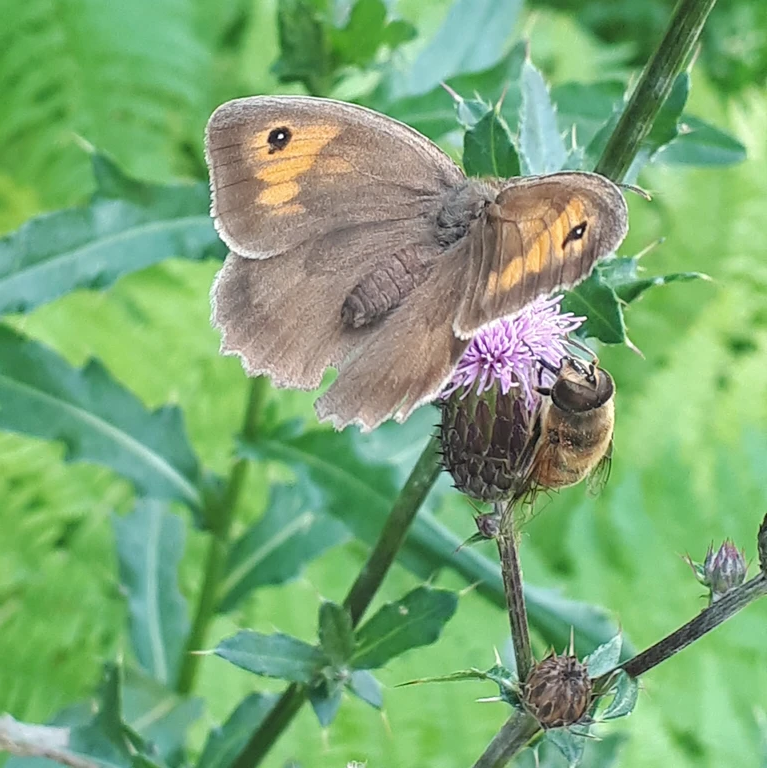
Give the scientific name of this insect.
Maniola jurtina
